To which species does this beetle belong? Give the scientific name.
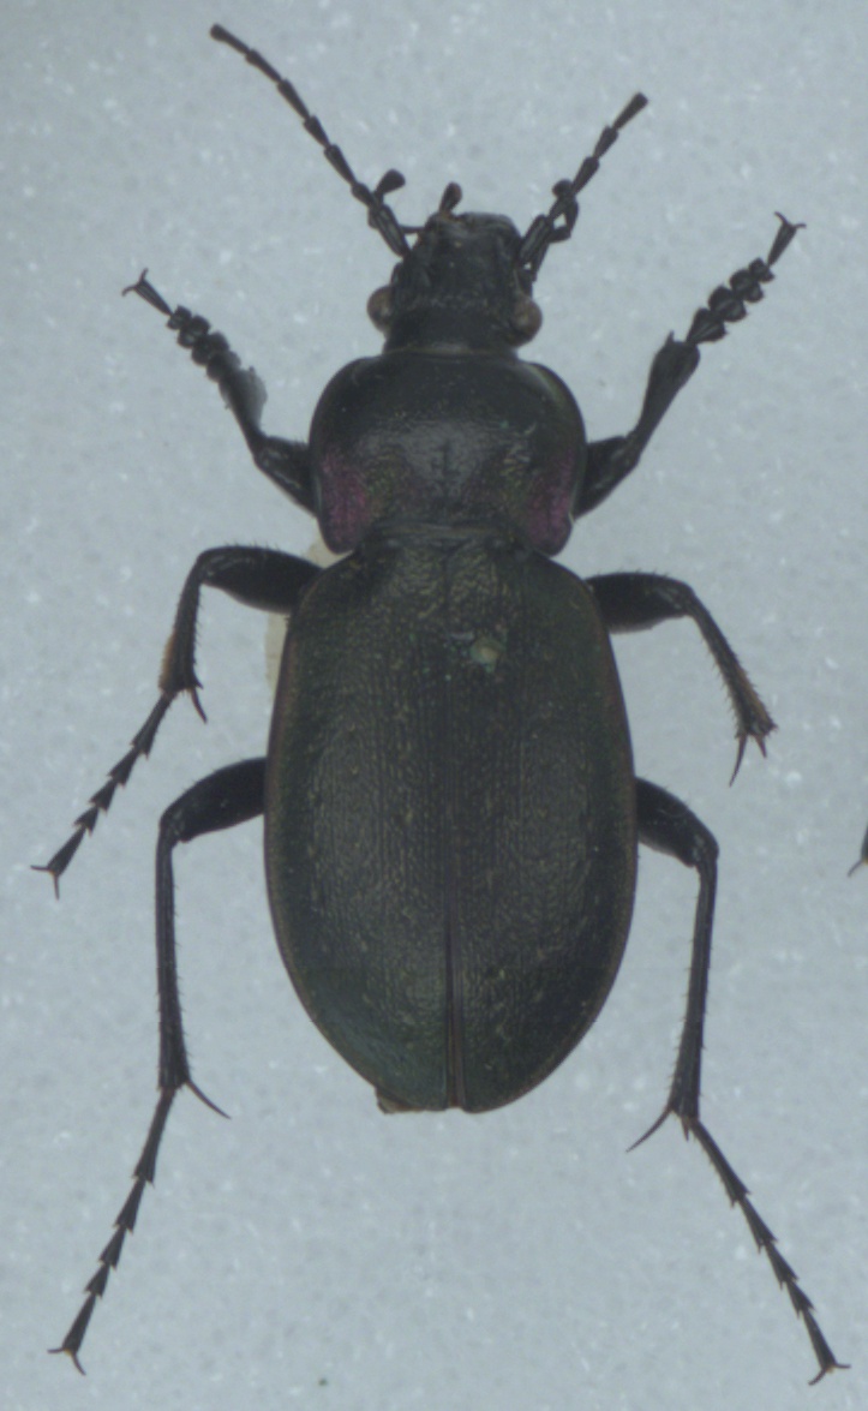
Carabus nemoralis
